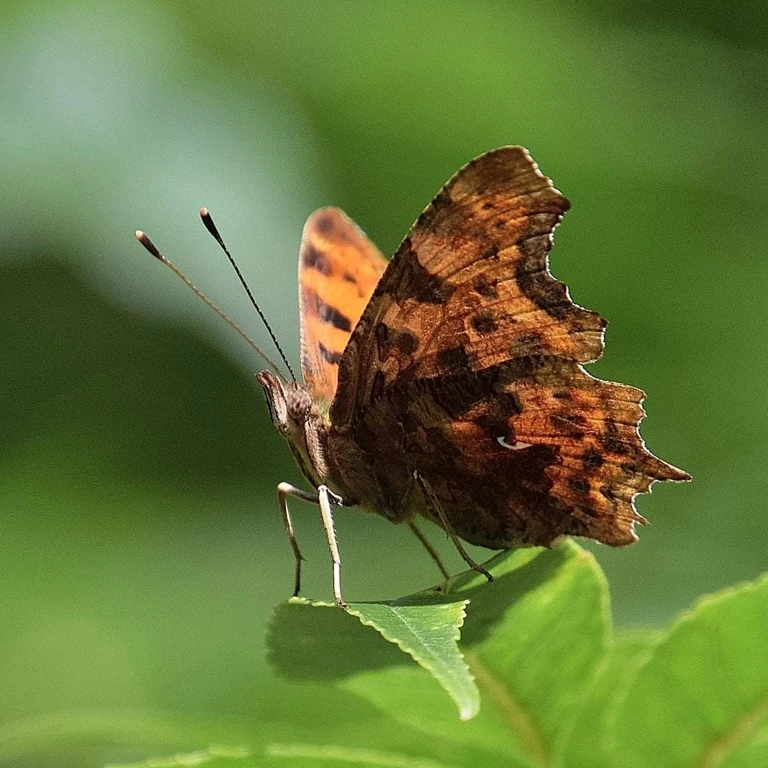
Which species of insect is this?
Polygonia c-album
